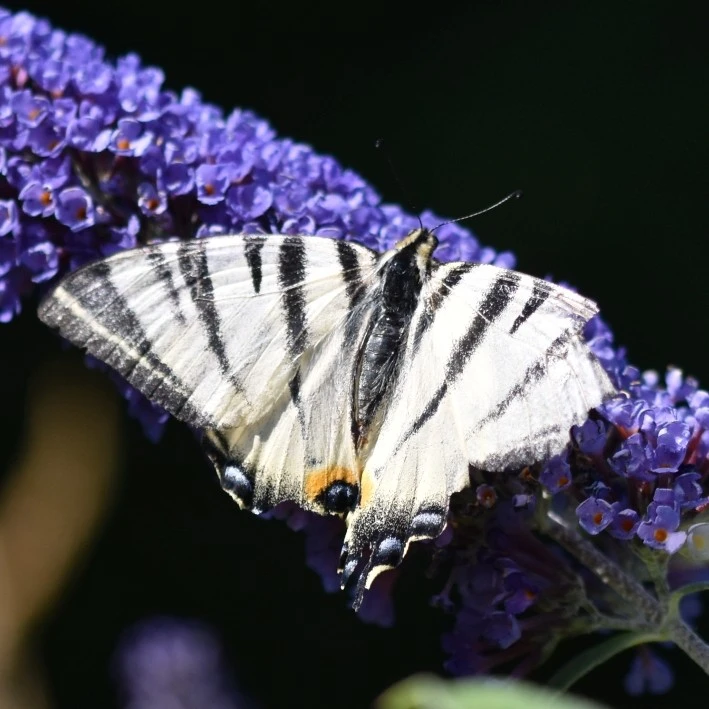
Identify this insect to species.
Iphiclides podalirius
